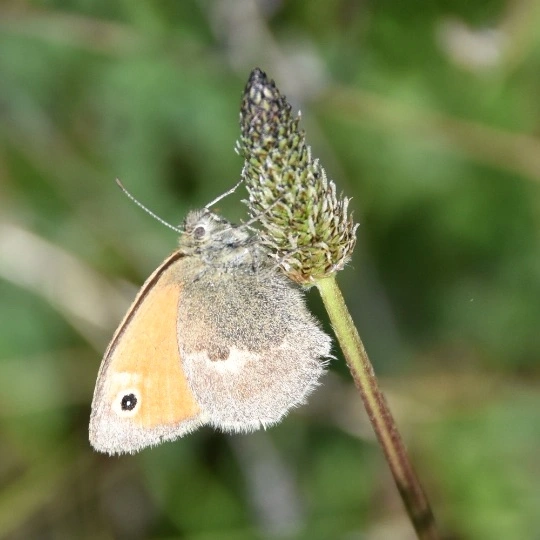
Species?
Coenonympha pamphilus
